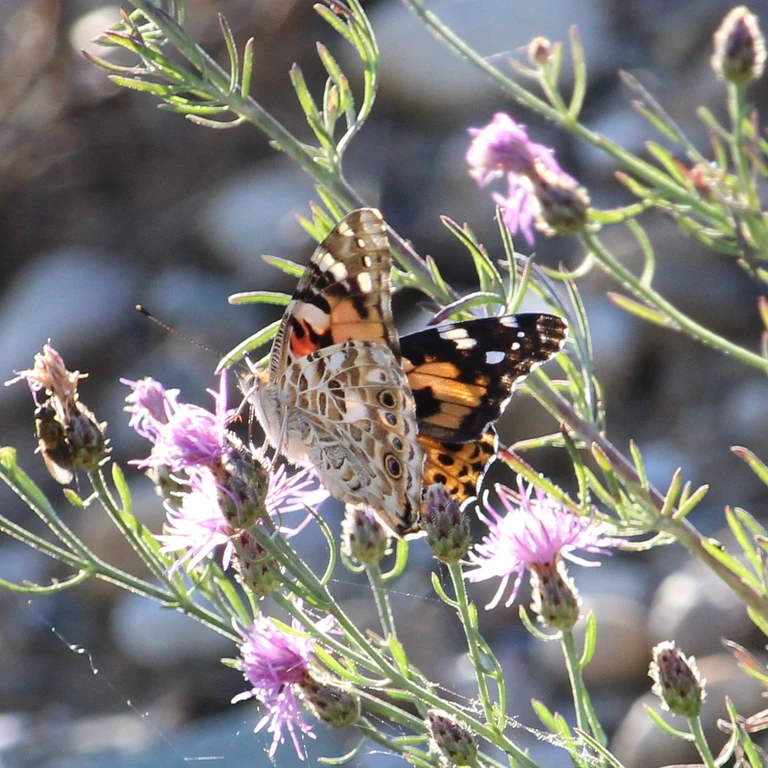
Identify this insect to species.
Vanessa cardui
